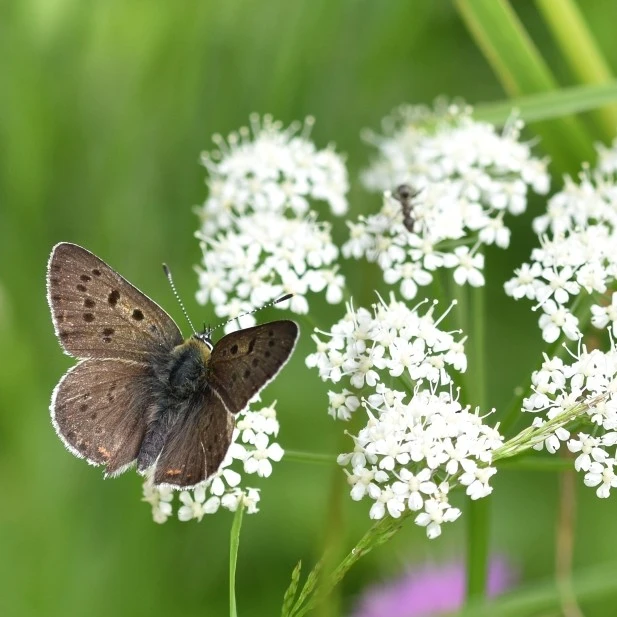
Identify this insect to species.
Lycaena tityrus (also Loweia tityrus)
